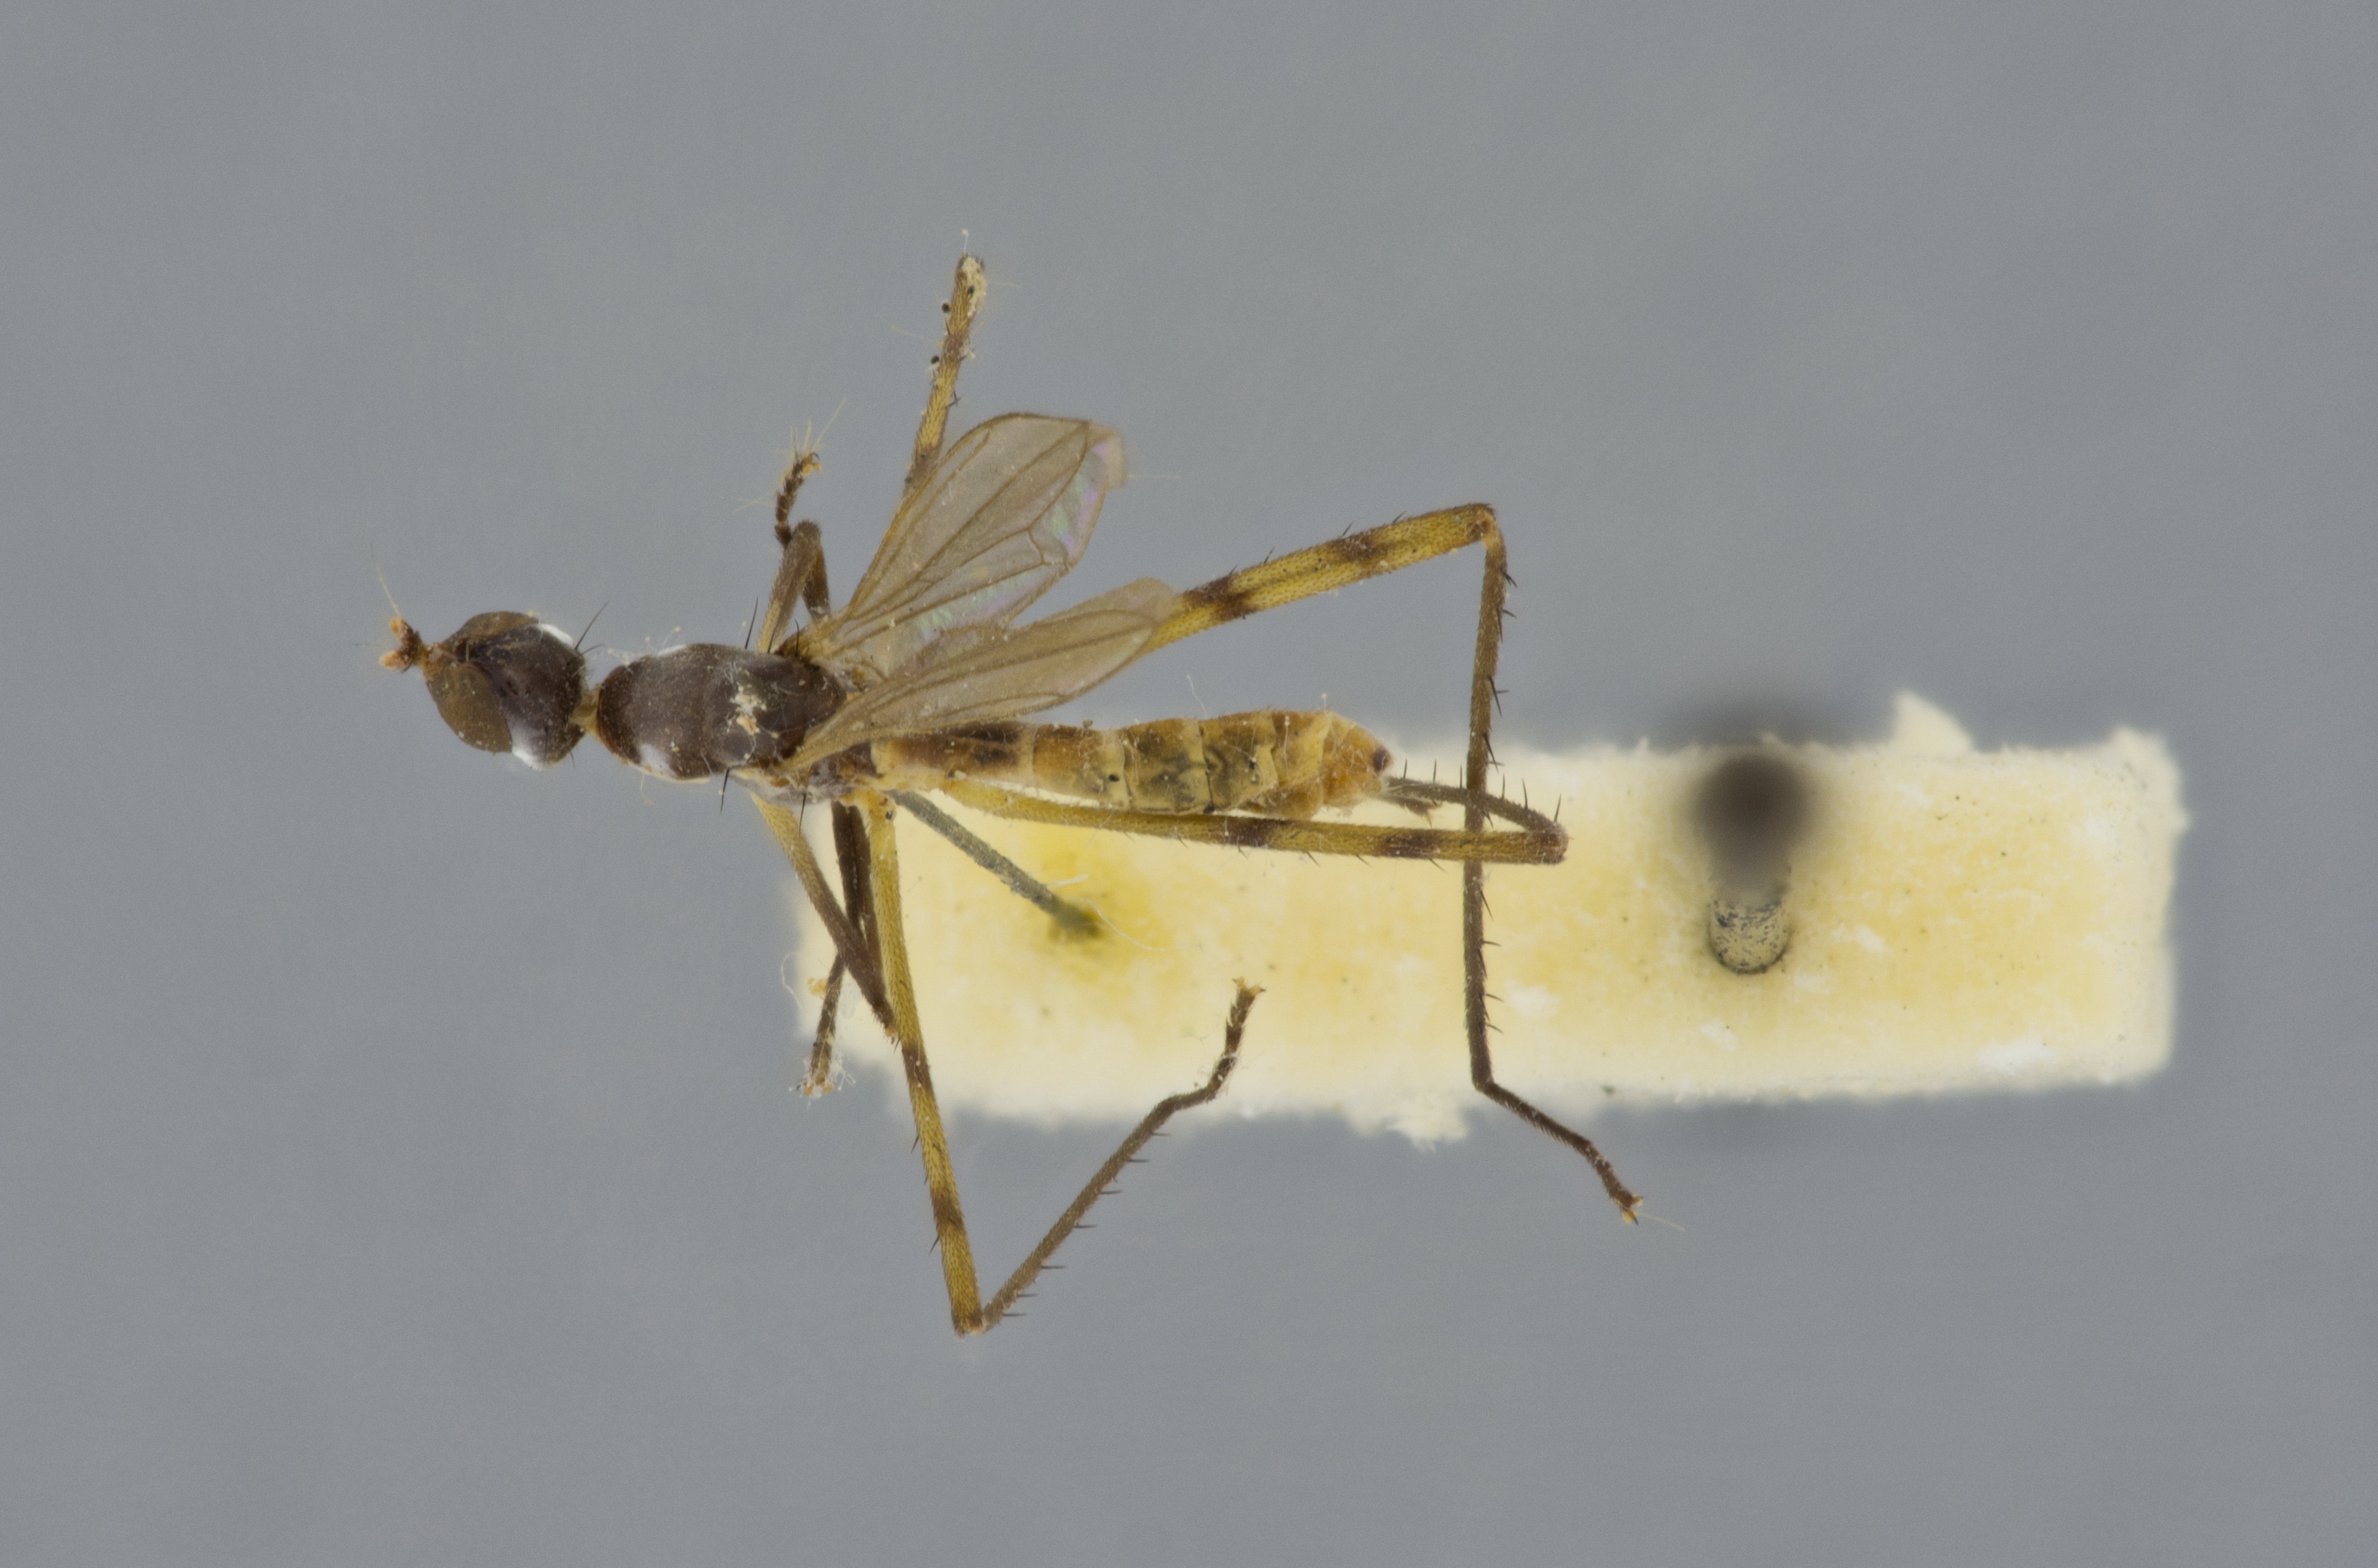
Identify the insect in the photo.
Micropeza abbreviata
